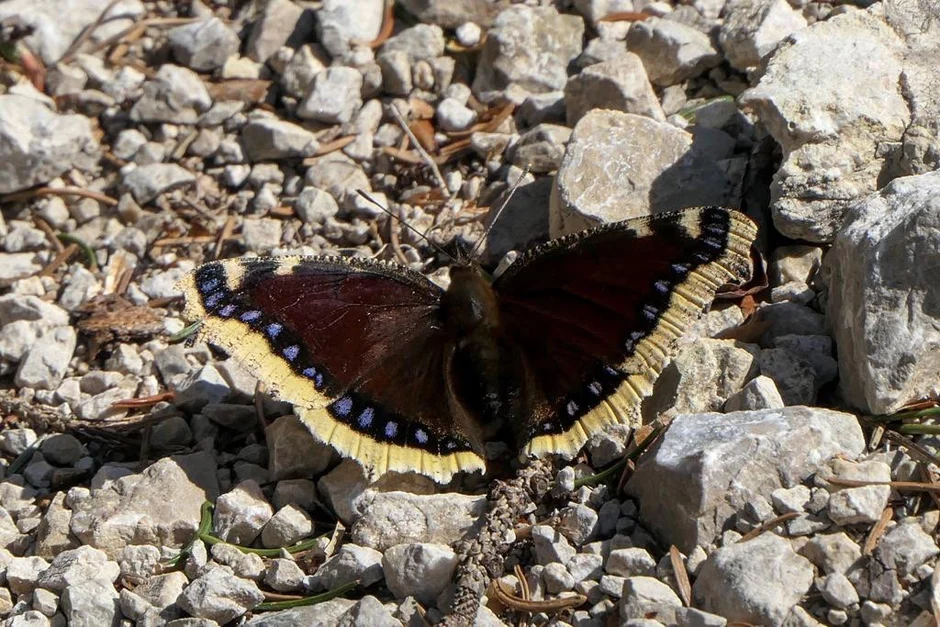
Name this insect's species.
Nymphalis antiopa
